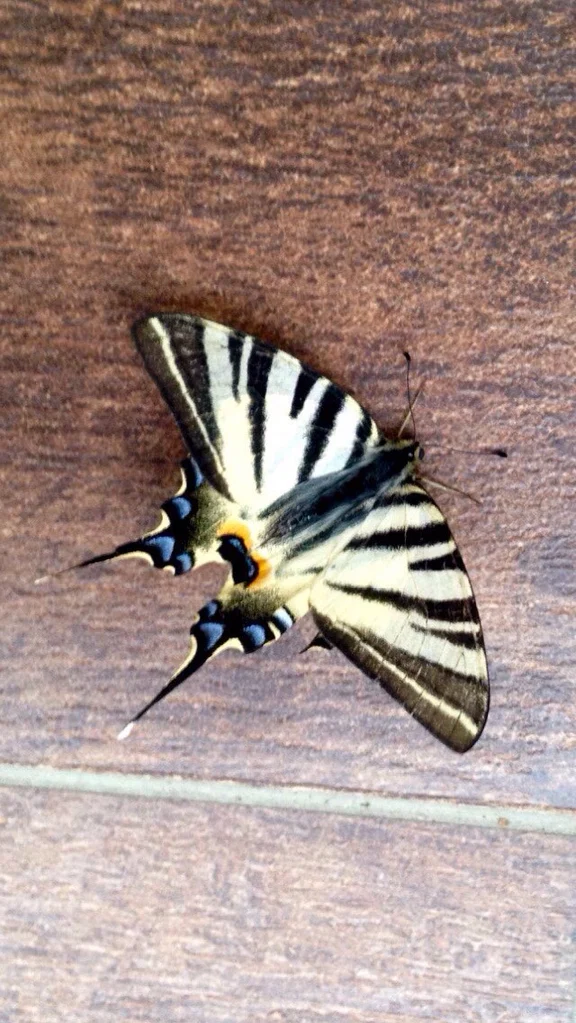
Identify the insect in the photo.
Iphiclides podalirius
